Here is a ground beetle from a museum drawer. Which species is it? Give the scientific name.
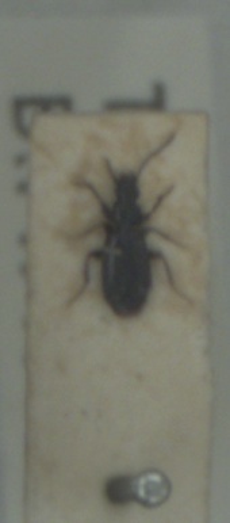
Microlestes maurus
